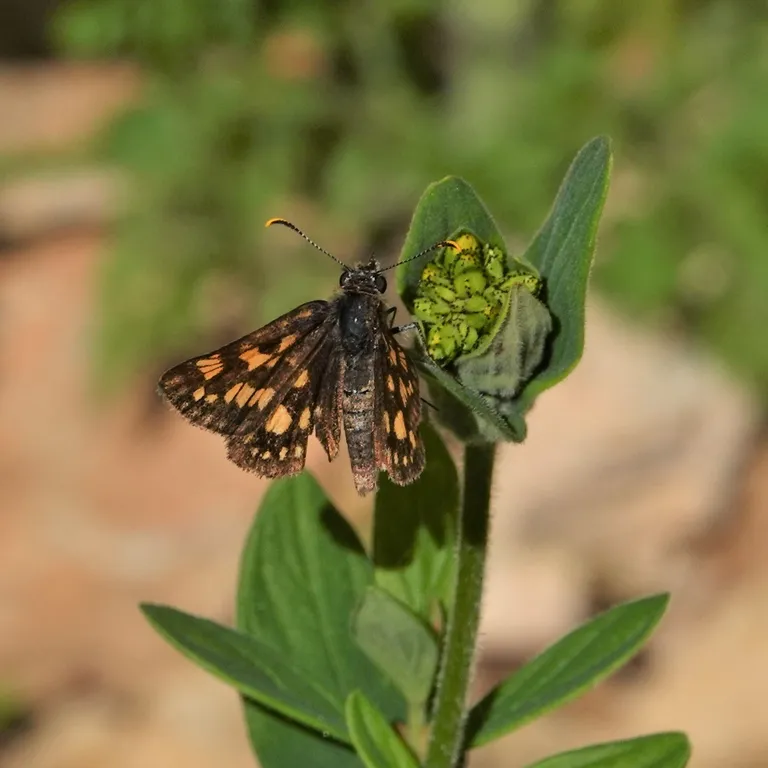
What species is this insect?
Carterocephalus palaemon
